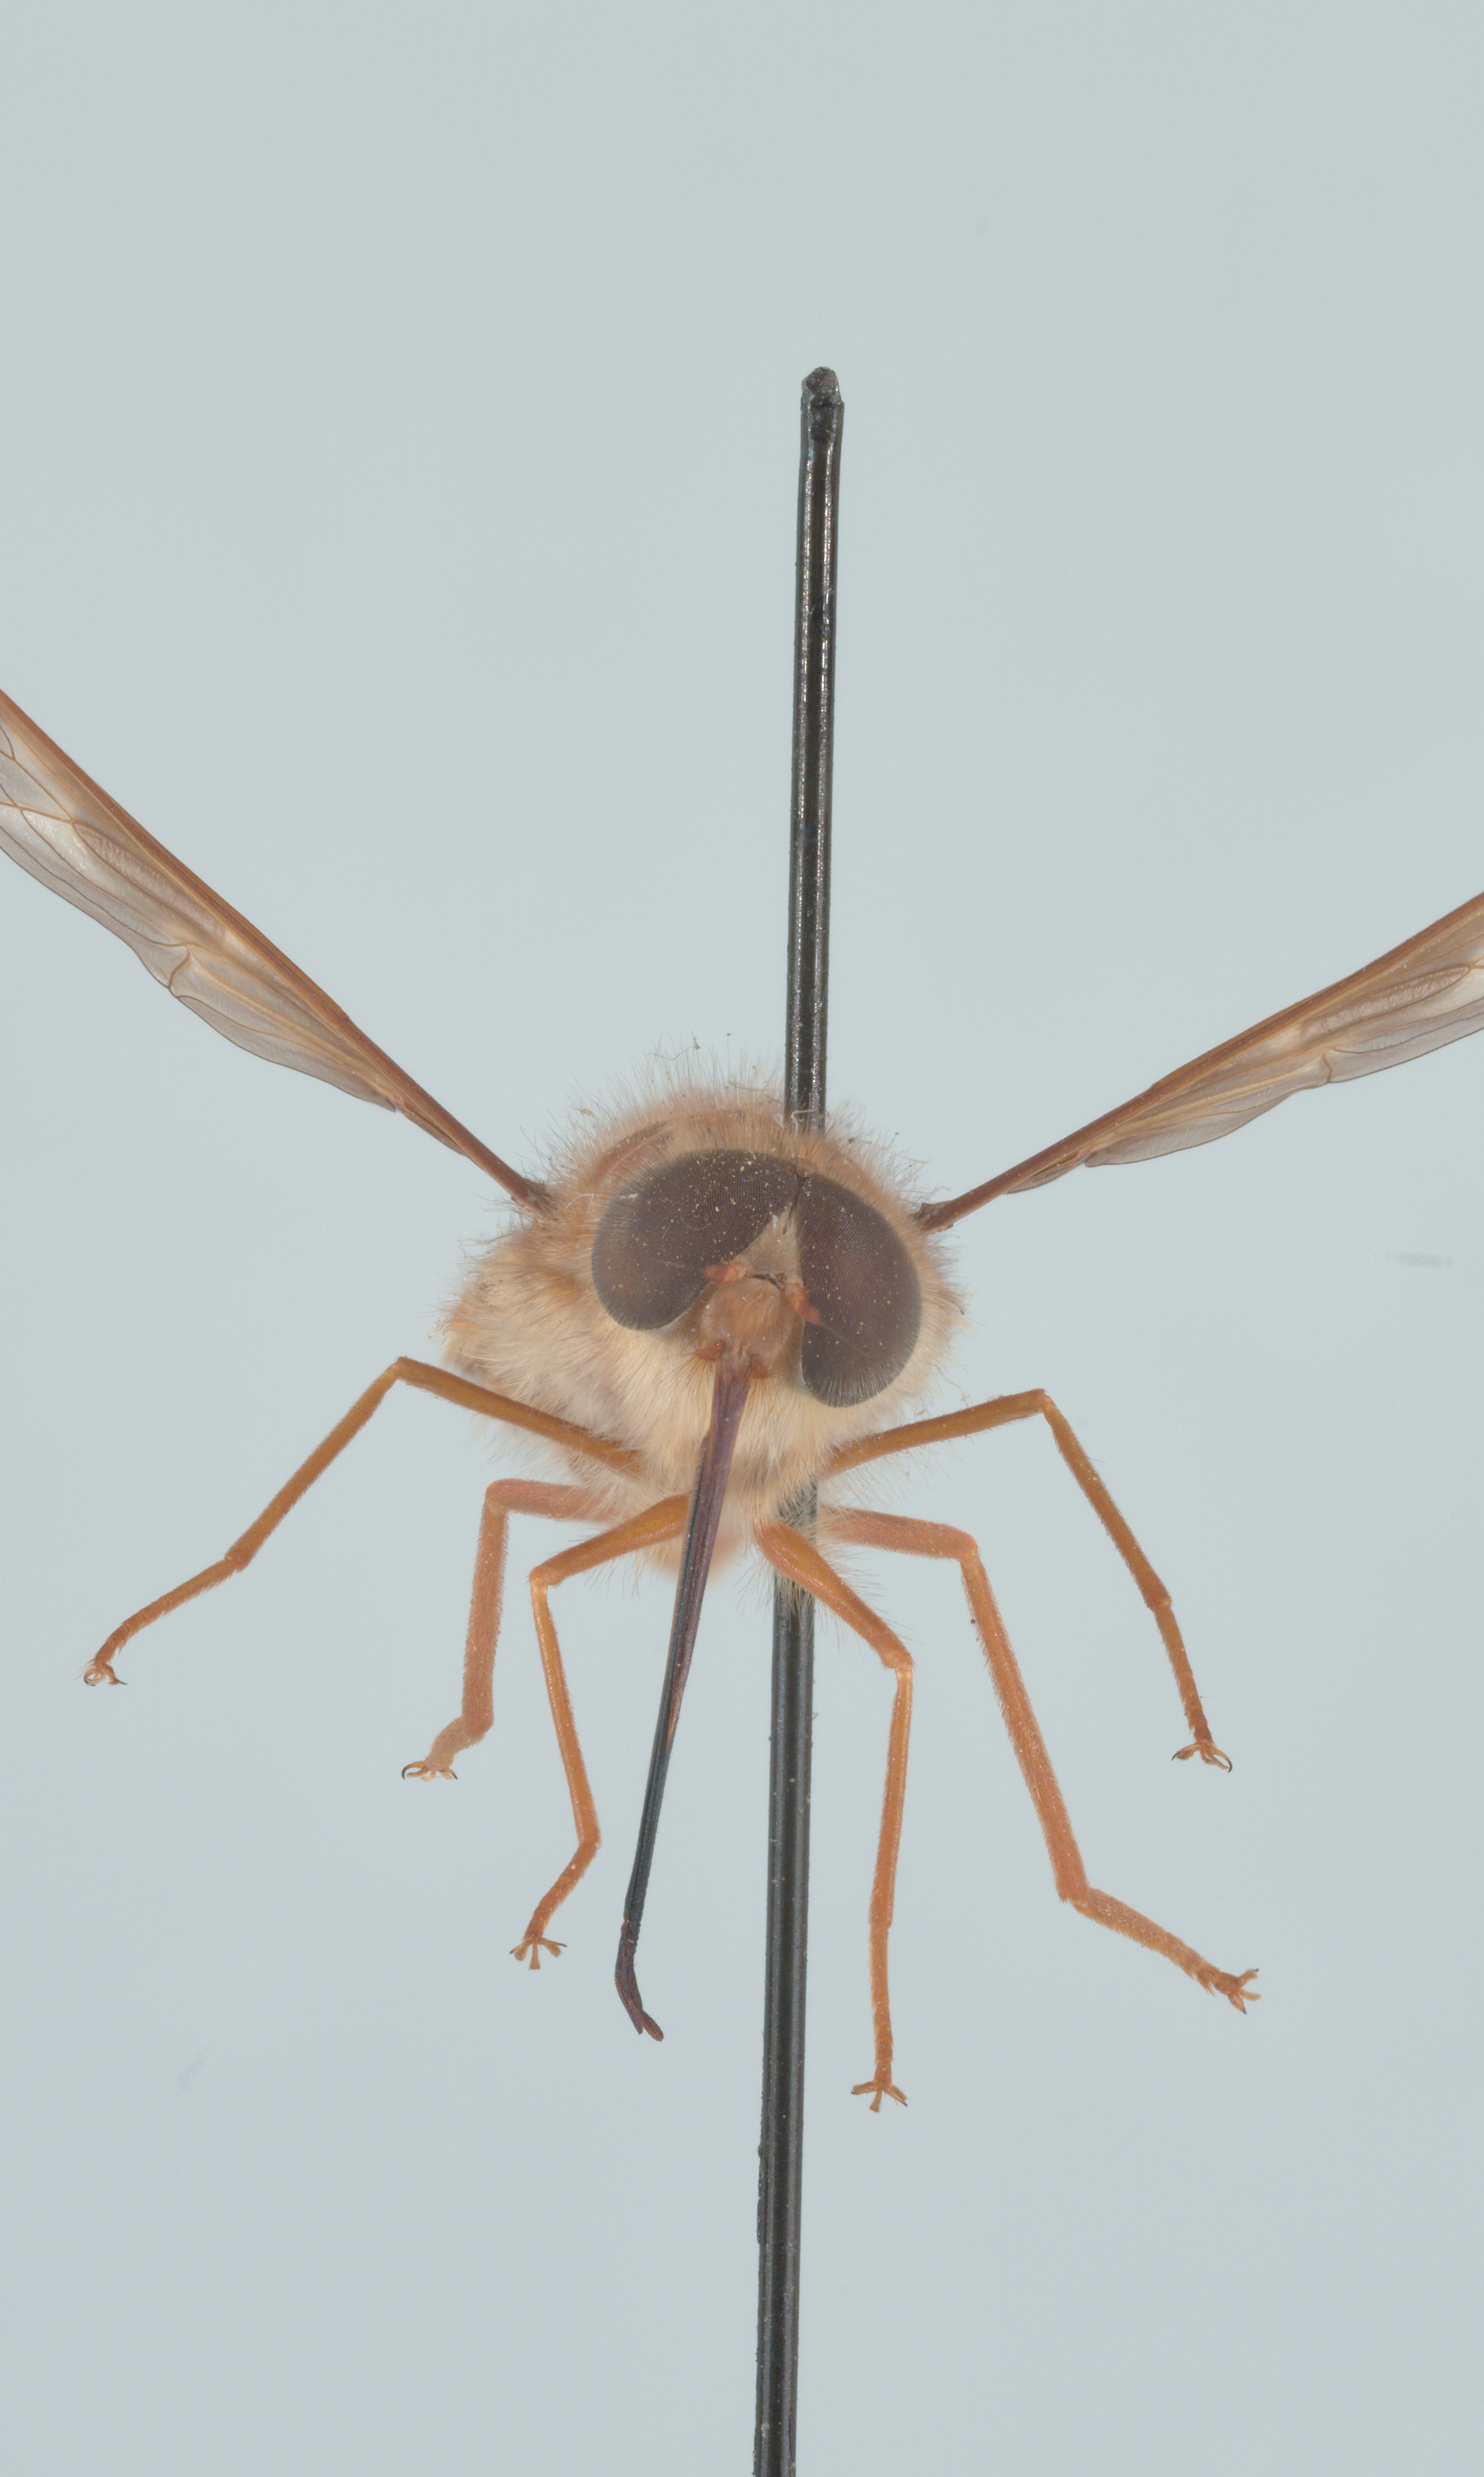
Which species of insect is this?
Hirmoneura nubipennis (also Trichophthalma nubipennis)
